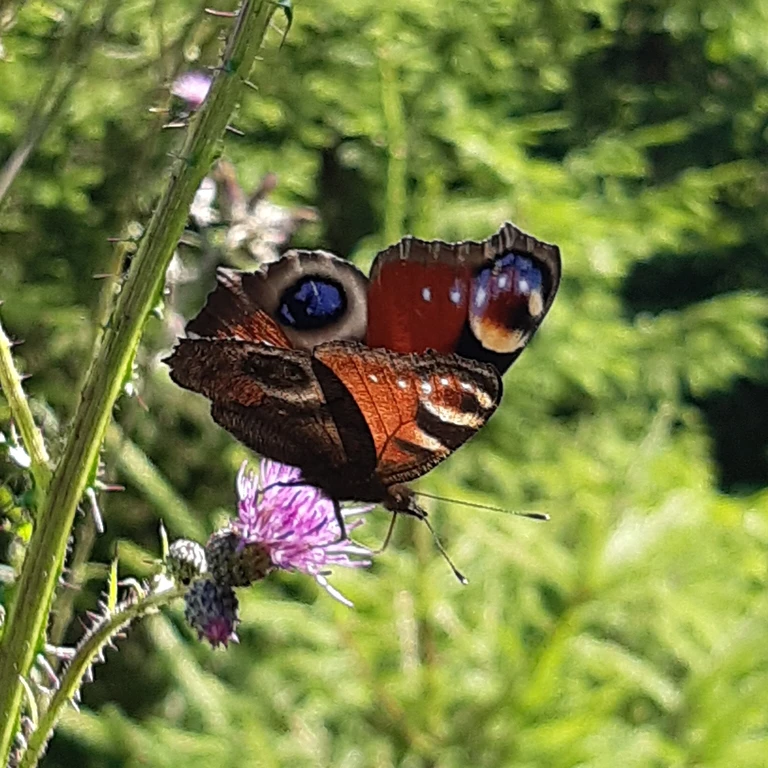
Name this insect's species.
Aglais io
